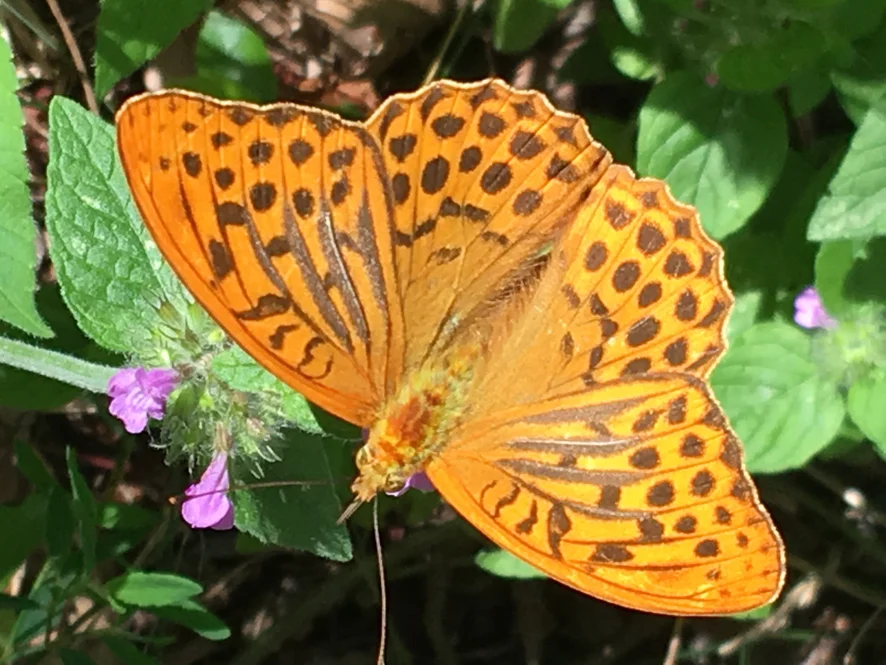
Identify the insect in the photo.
Argynnis paphia
